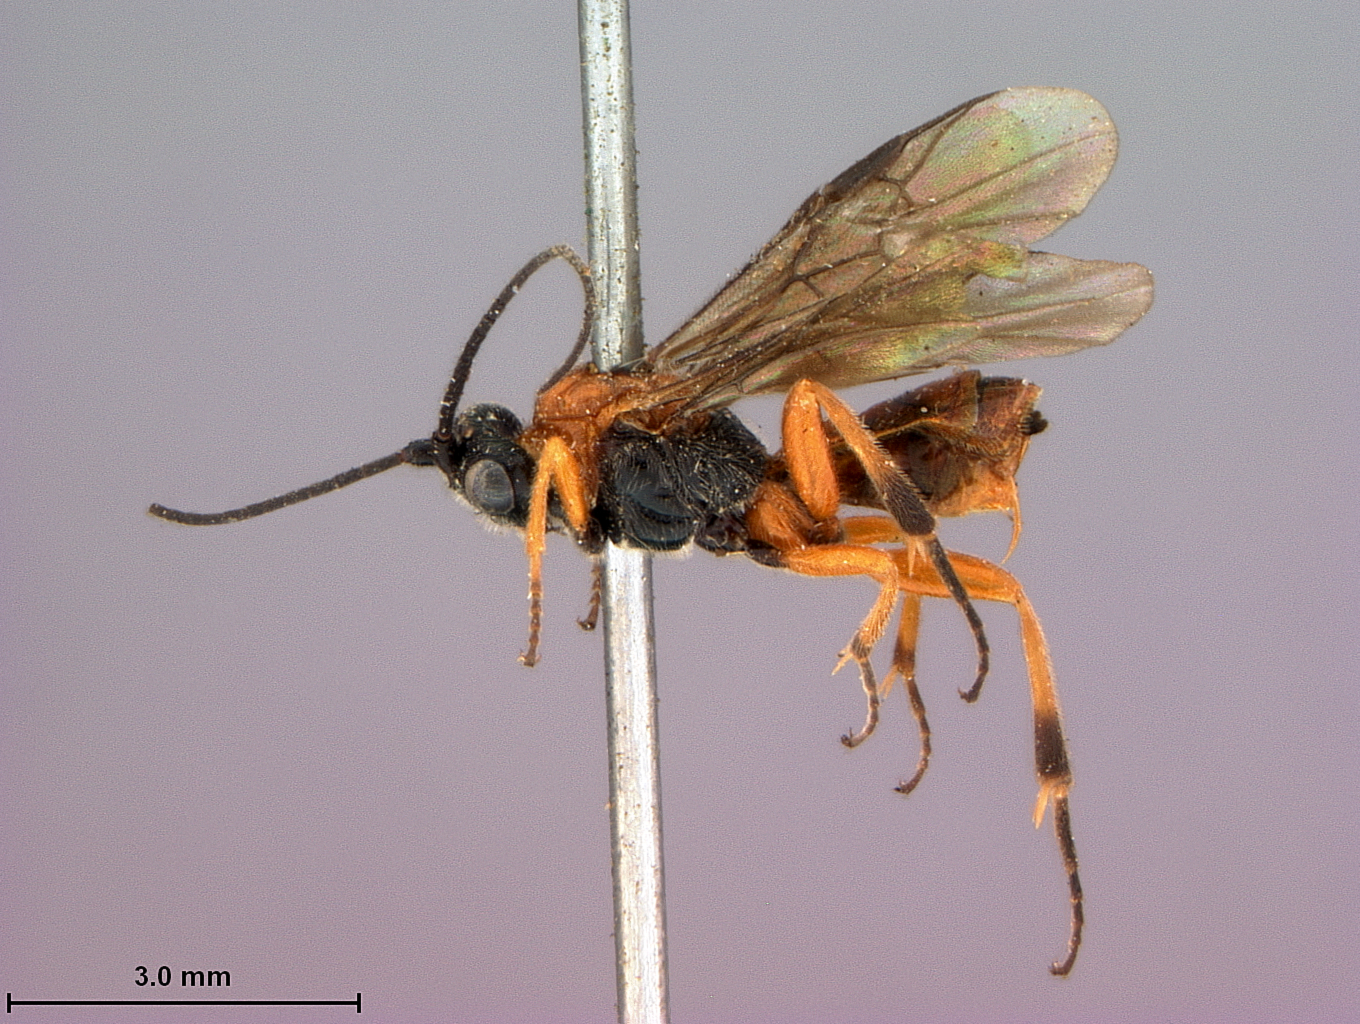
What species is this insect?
Crassomicrodus apicipennis
